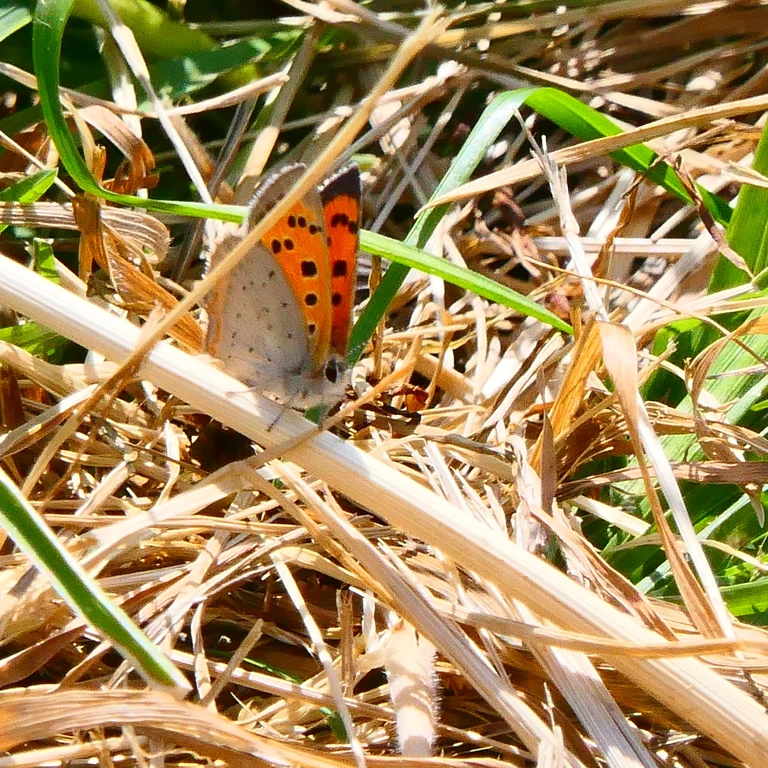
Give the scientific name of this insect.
Lycaena phlaeas
